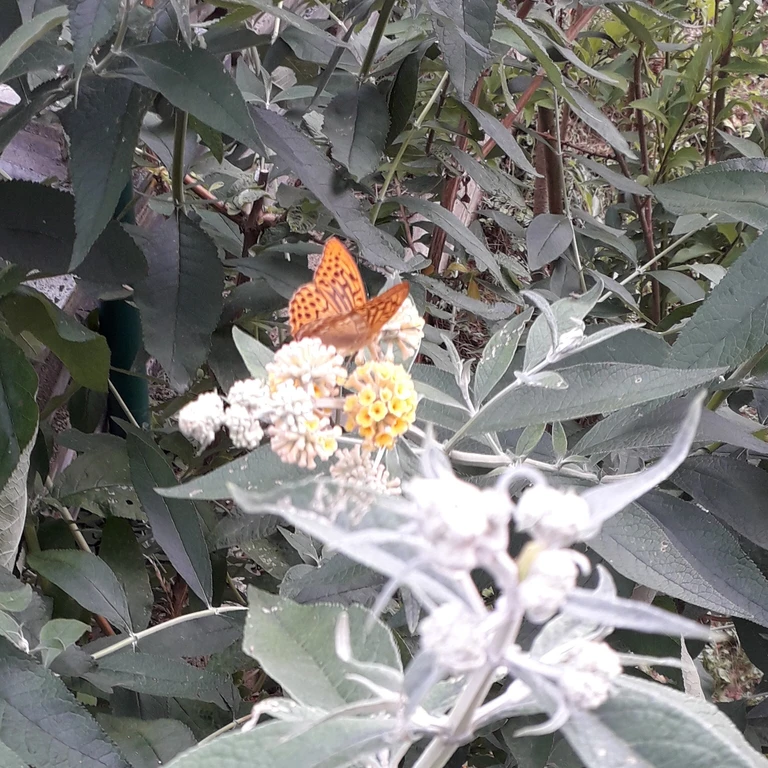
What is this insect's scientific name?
Argynnis paphia
